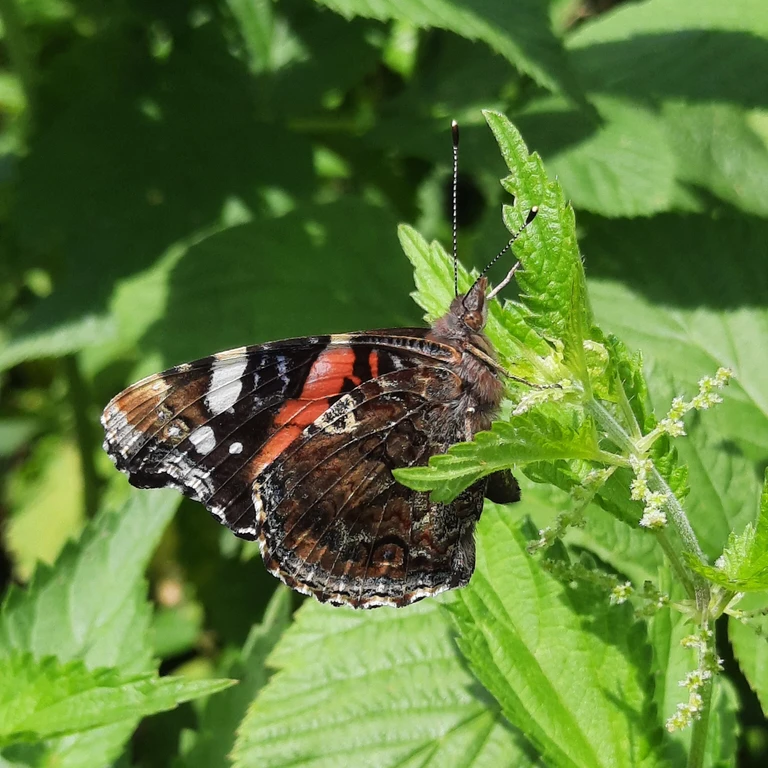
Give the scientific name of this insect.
Vanessa atalanta
